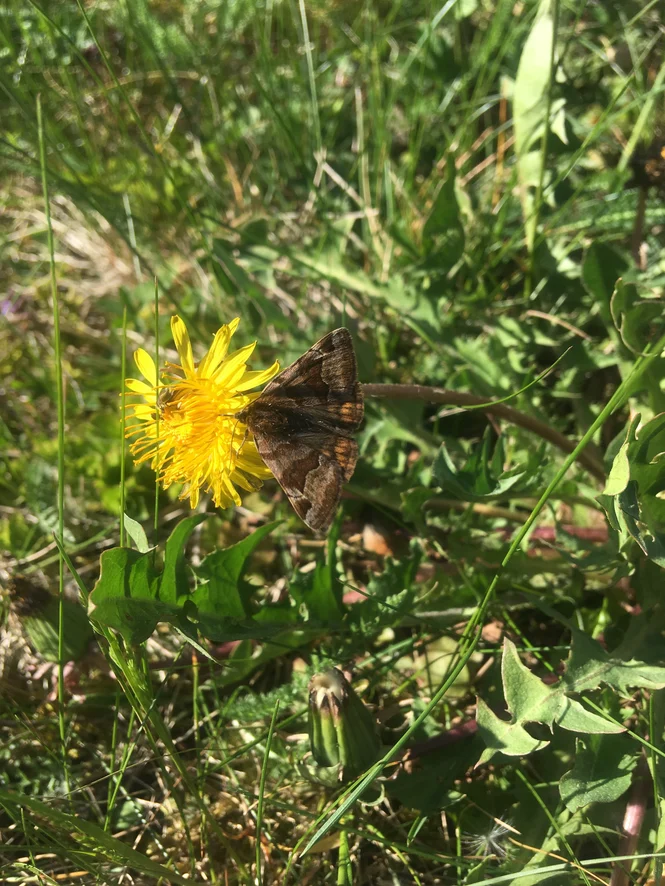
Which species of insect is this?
Euclidia glyphica
